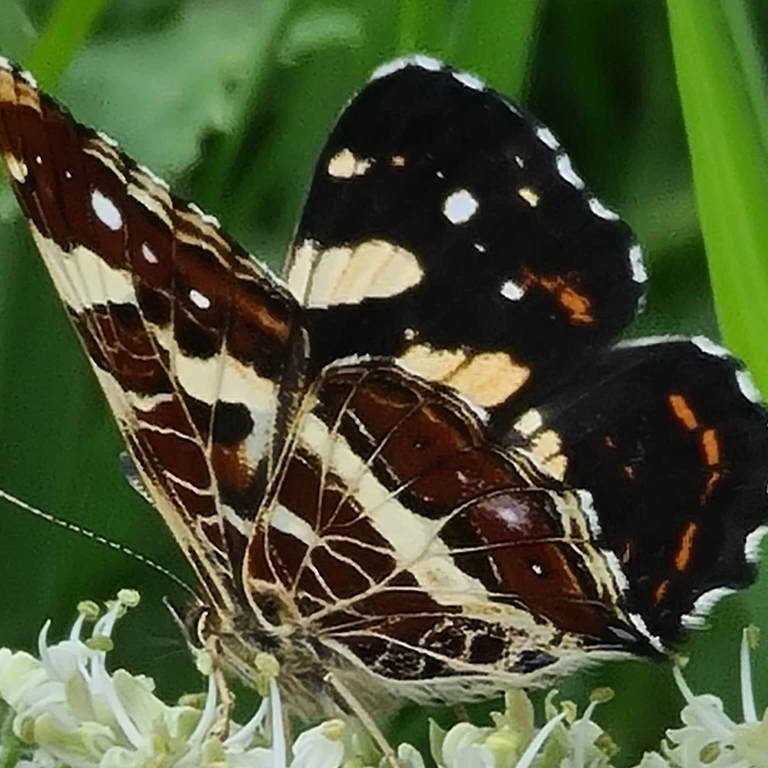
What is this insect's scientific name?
Araschnia levana
